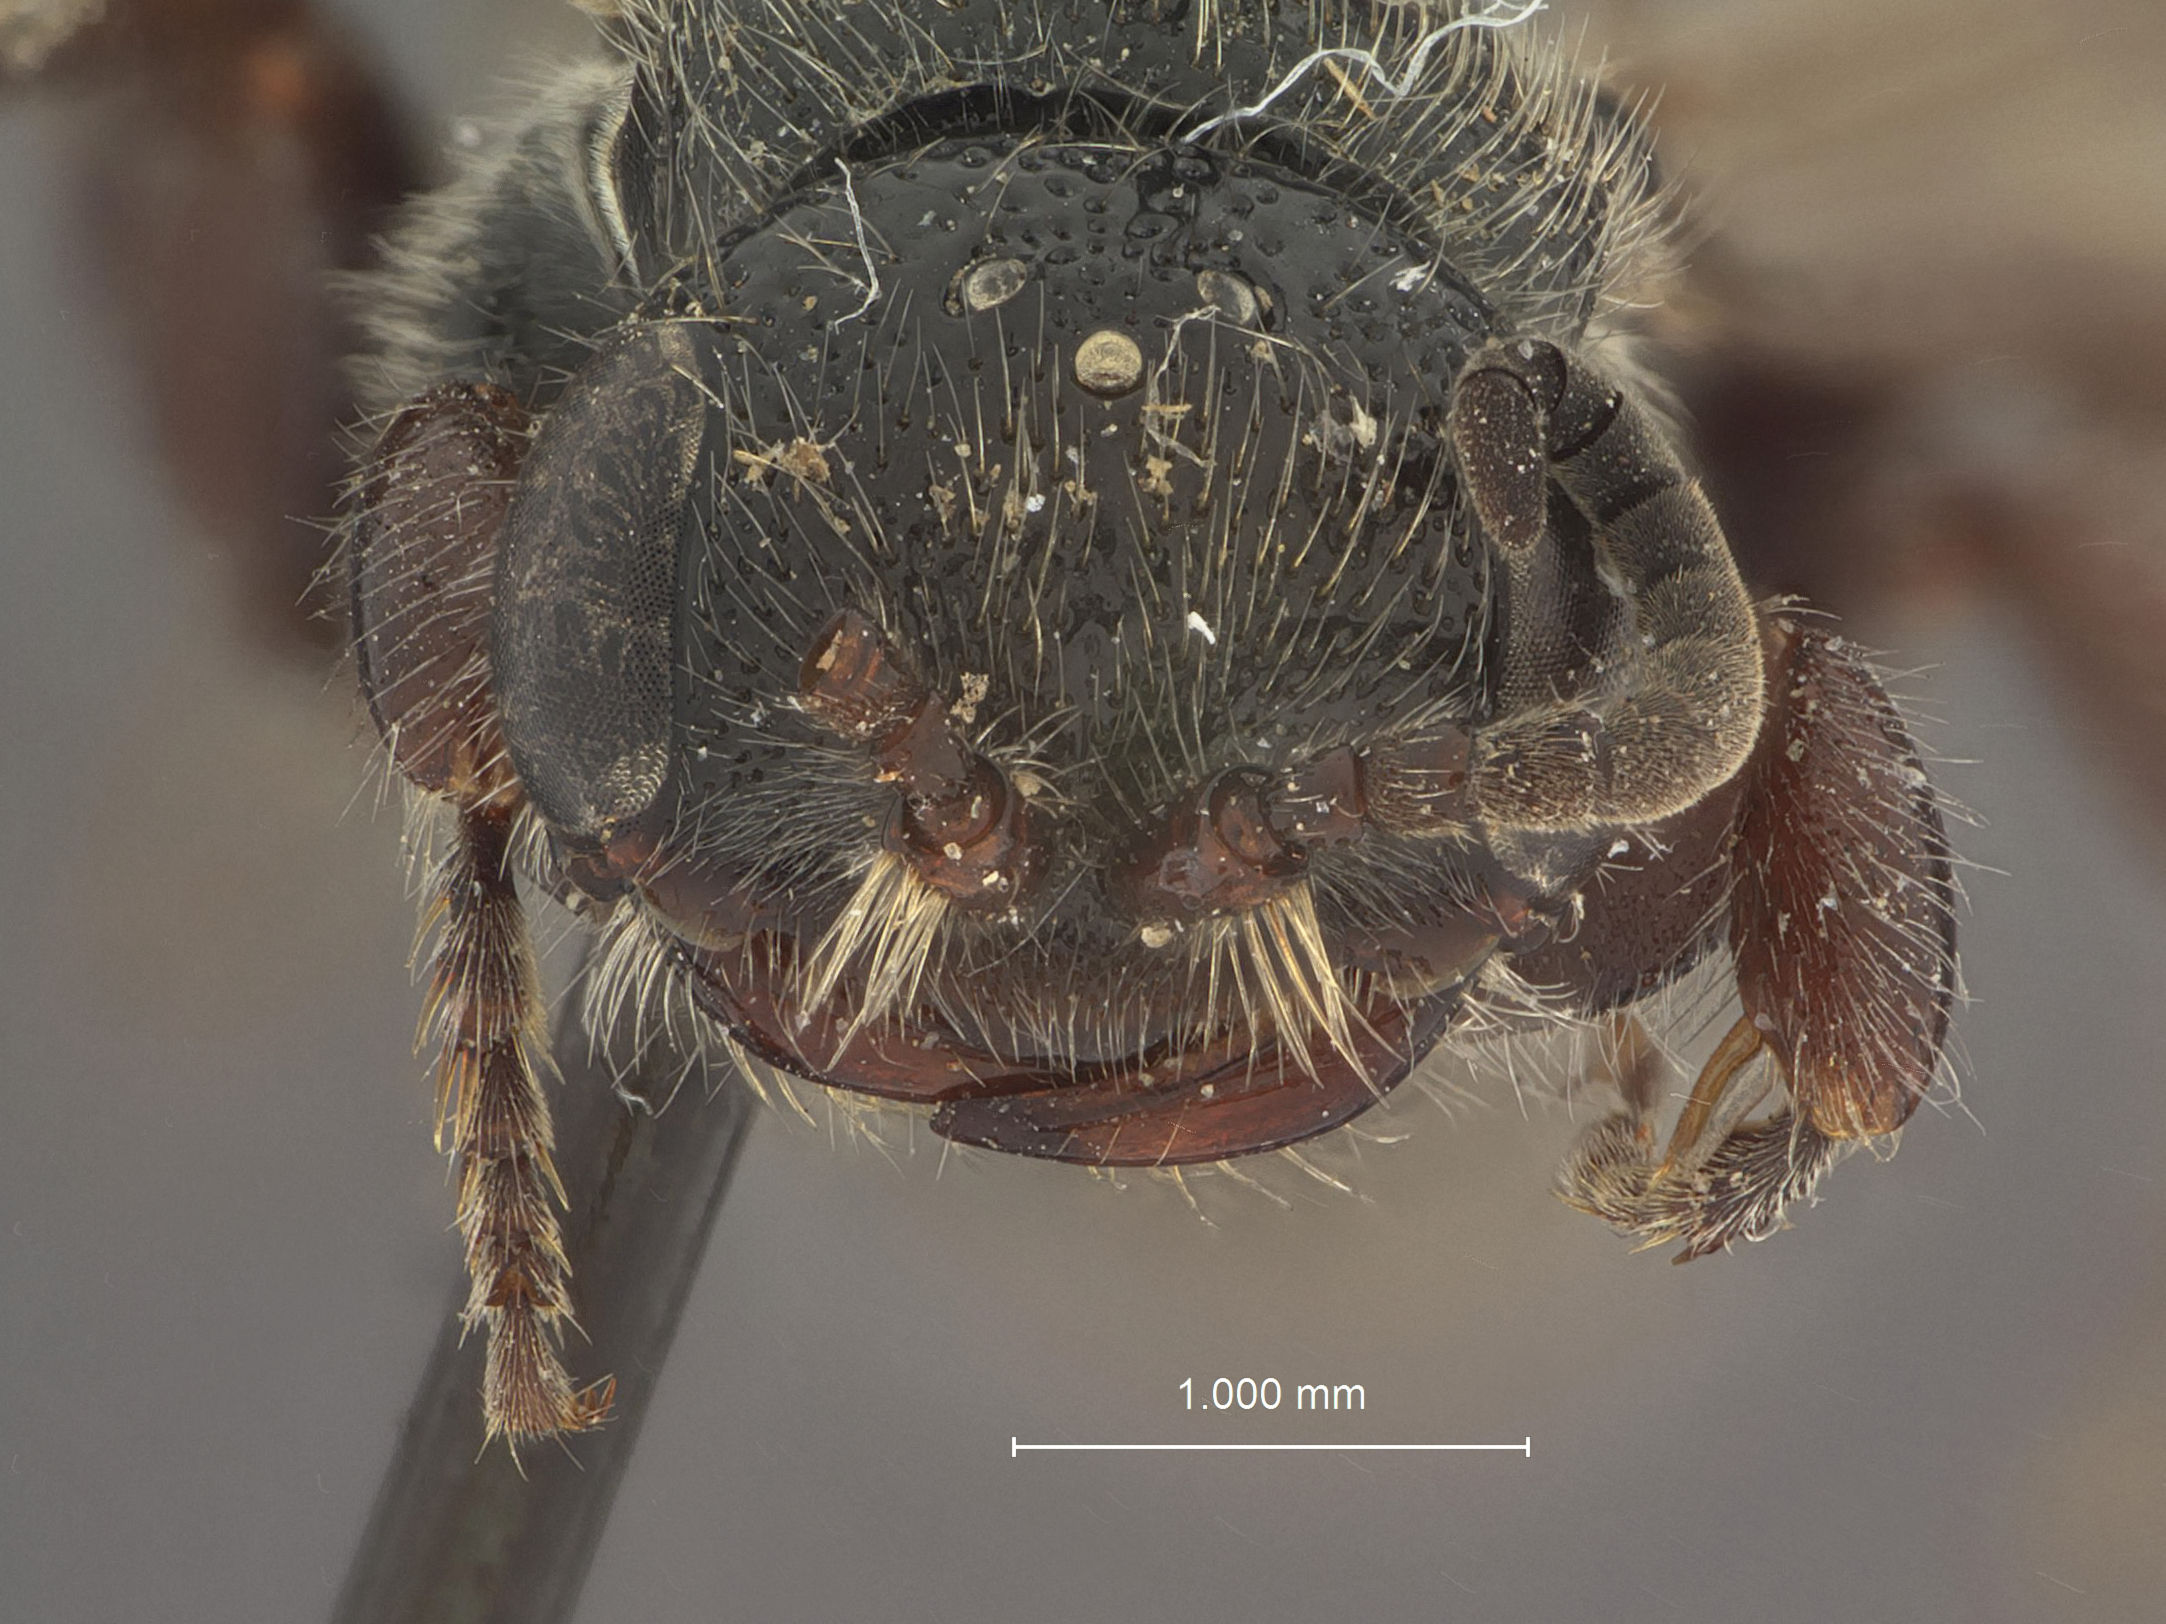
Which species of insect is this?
Tiphia antigenata
